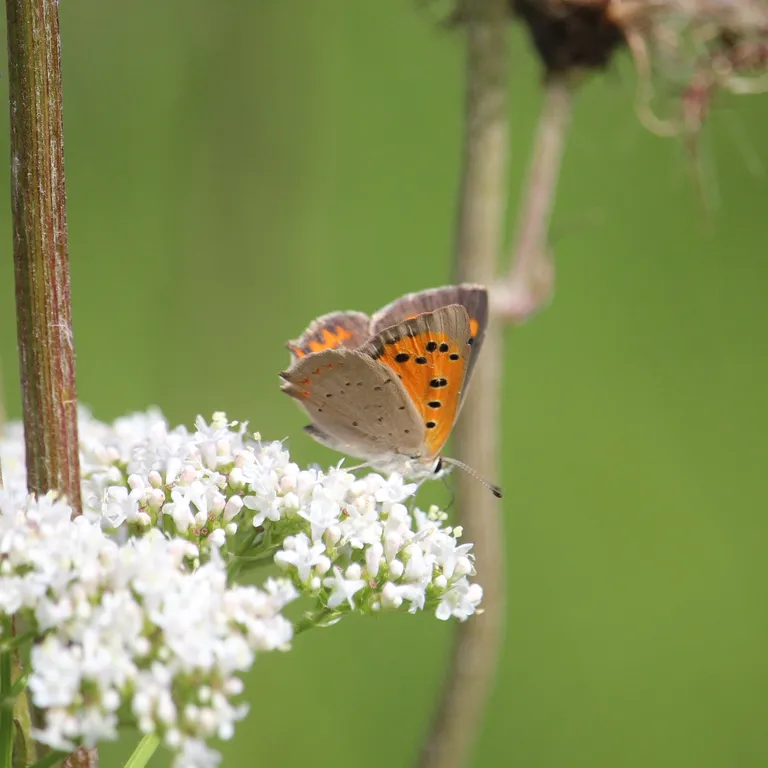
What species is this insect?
Lycaena phlaeas
